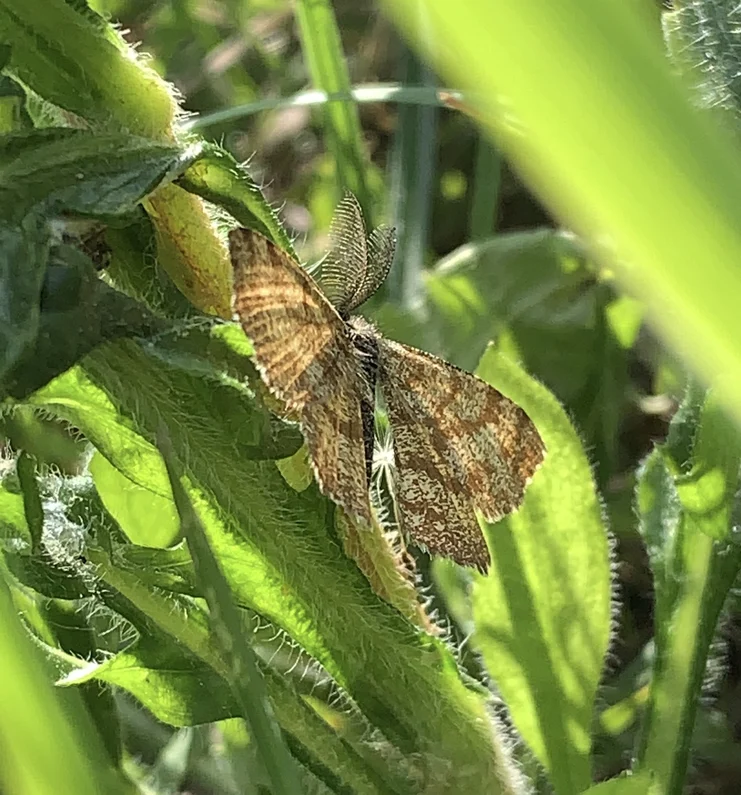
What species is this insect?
Ematurga atomaria
